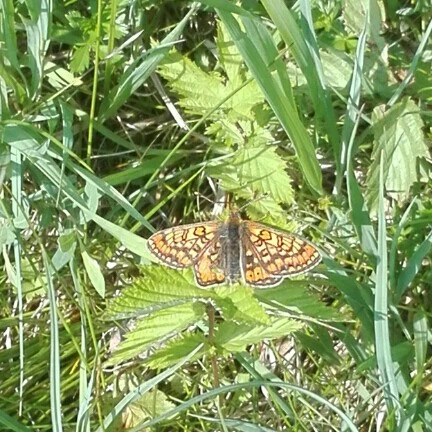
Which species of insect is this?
Euphydryas aurinia
